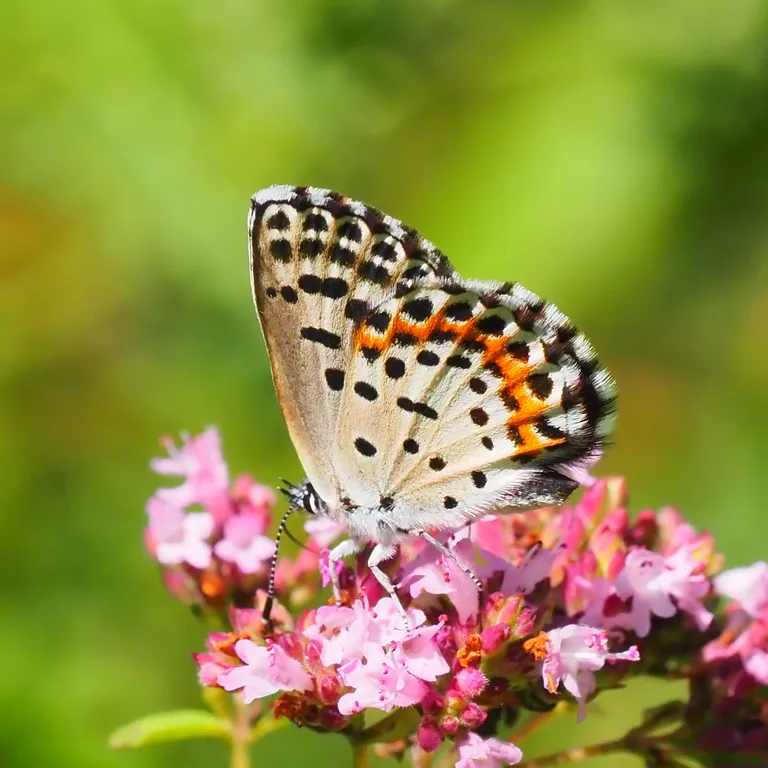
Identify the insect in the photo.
Scolitantides orion
